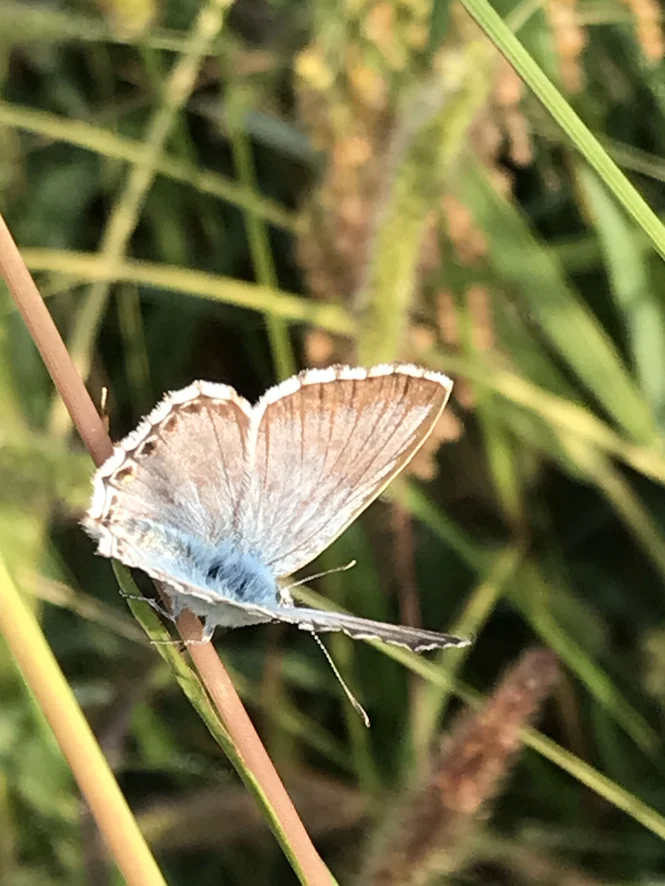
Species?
Lysandra coridon
